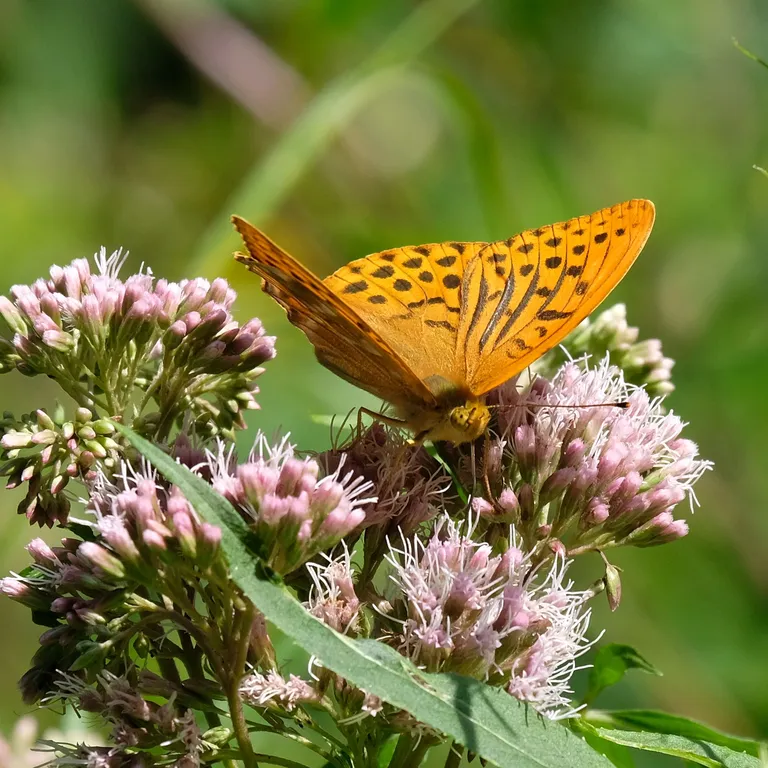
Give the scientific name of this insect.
Argynnis paphia
